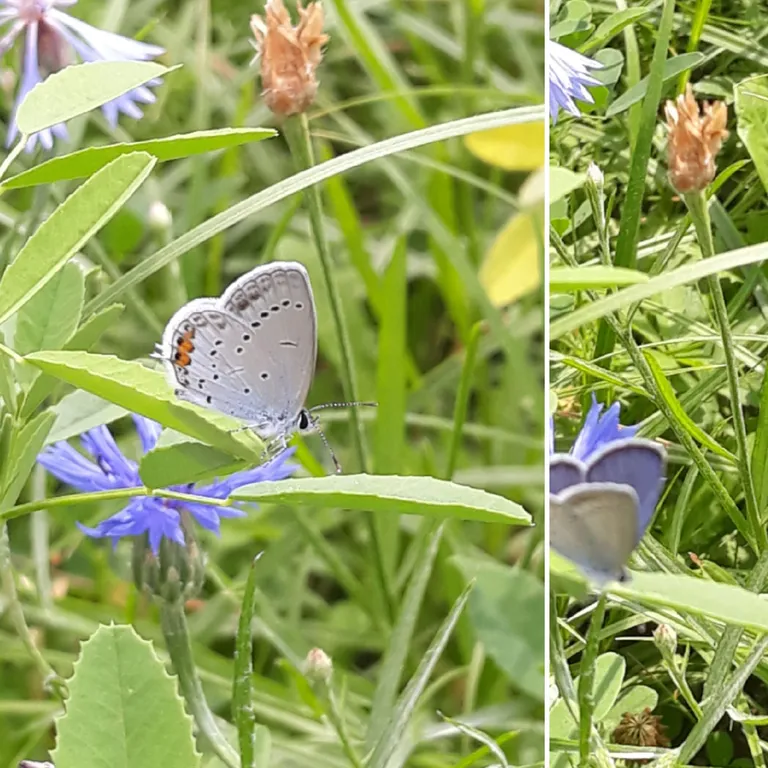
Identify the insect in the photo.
Cupido argiades (also Elkalyce argiades)
